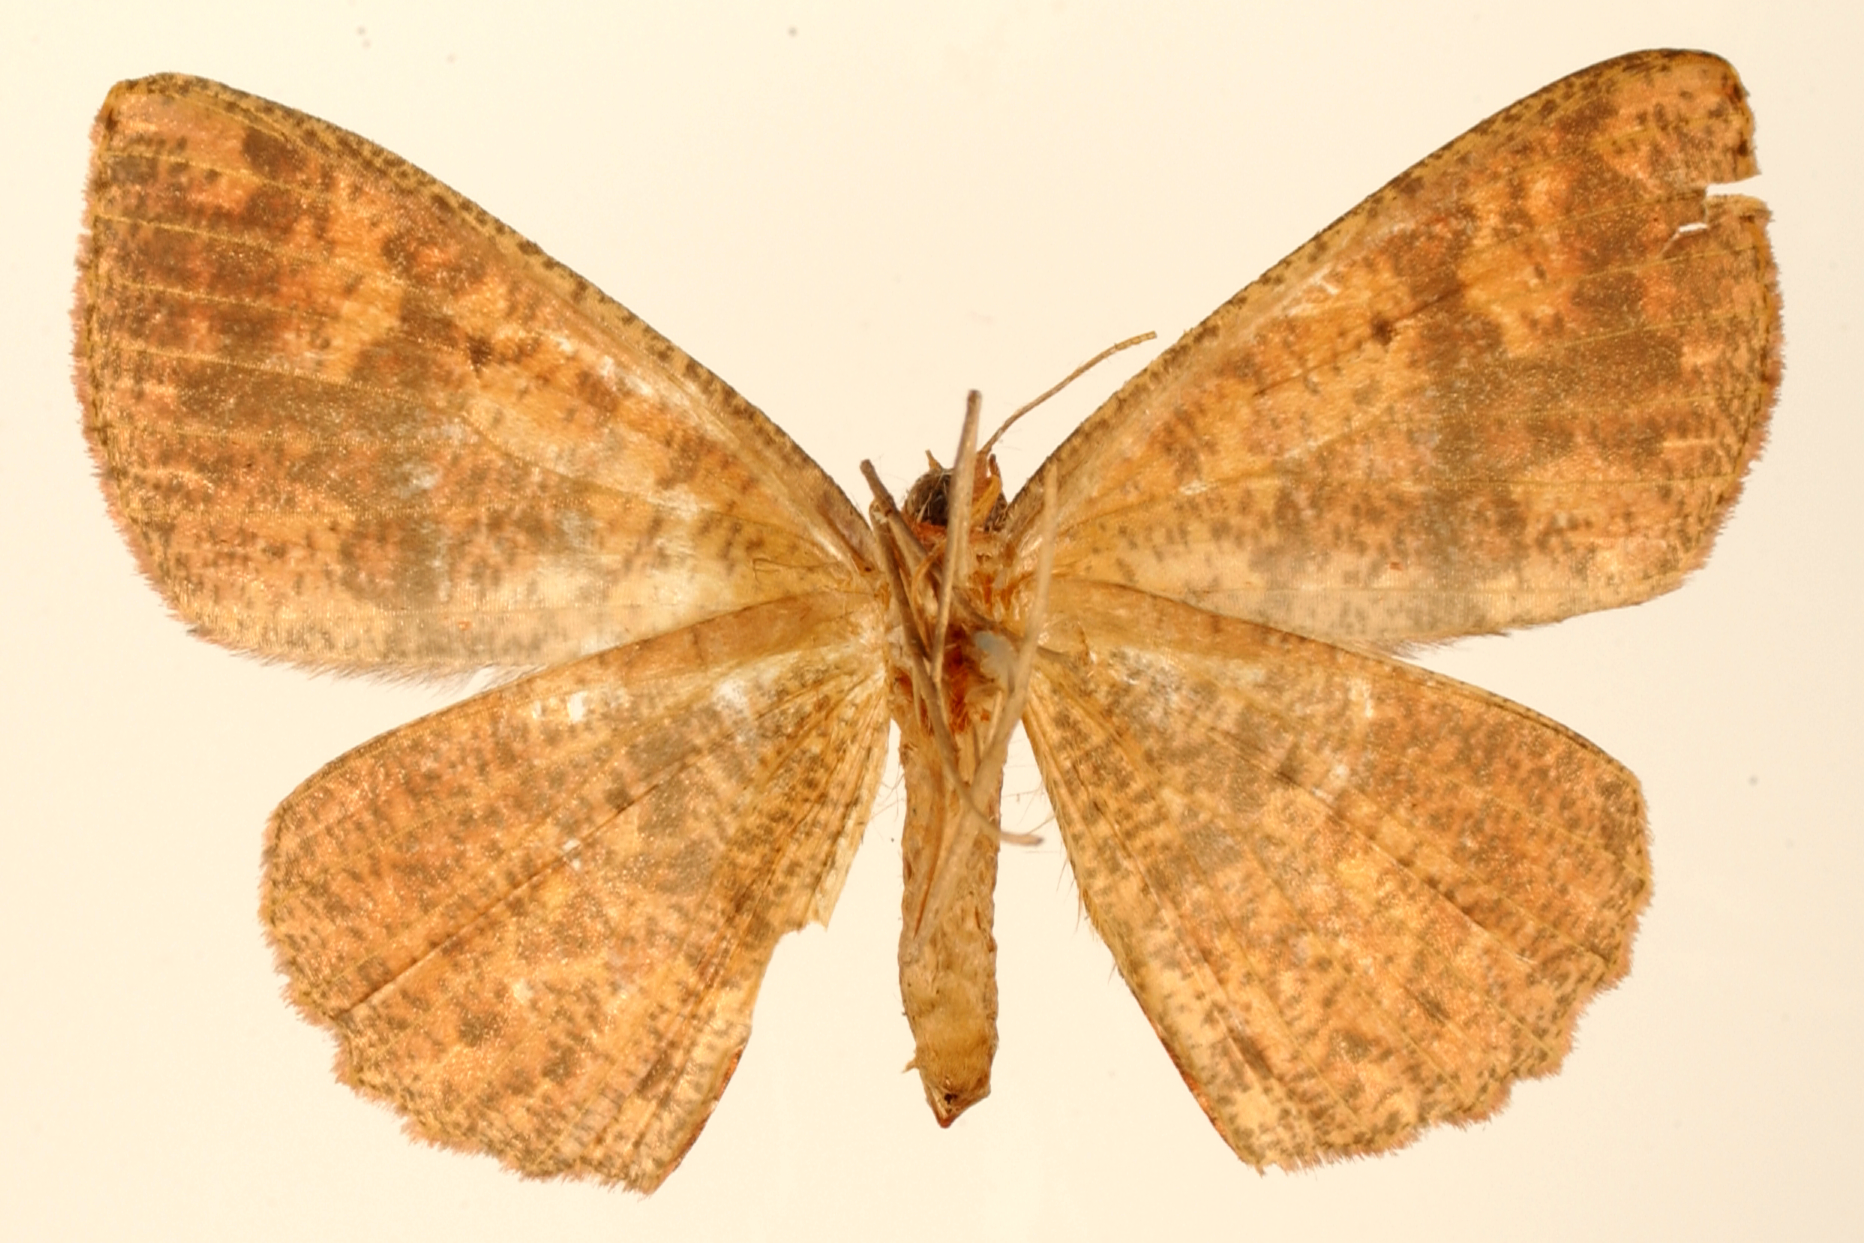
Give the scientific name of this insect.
Oenoptila variata
